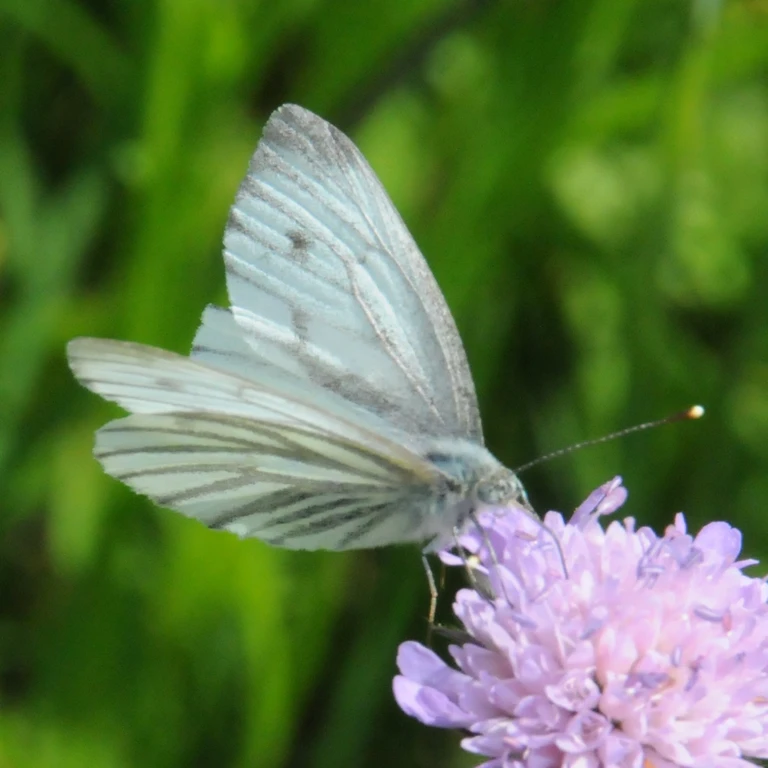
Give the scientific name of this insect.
Pieris napi
